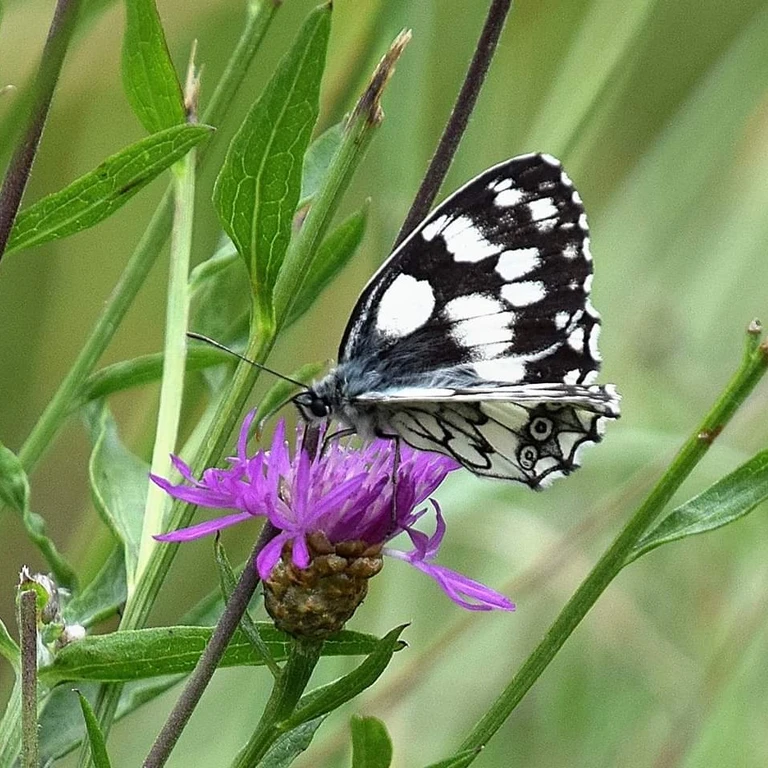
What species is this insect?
Melanargia galathea
